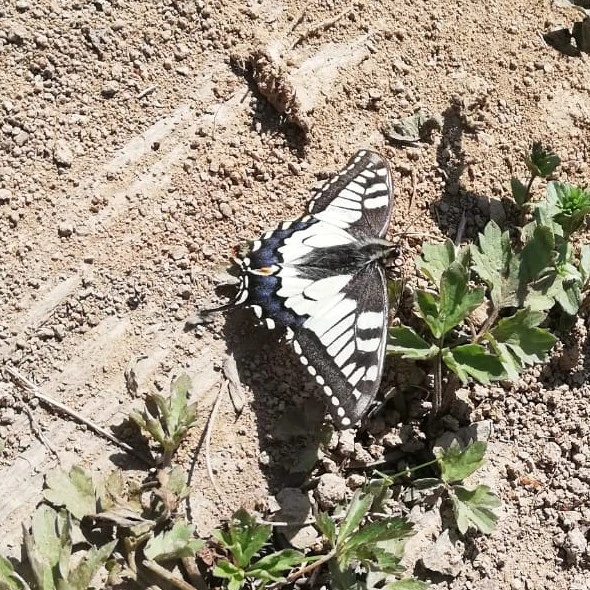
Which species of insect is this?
Papilio machaon
